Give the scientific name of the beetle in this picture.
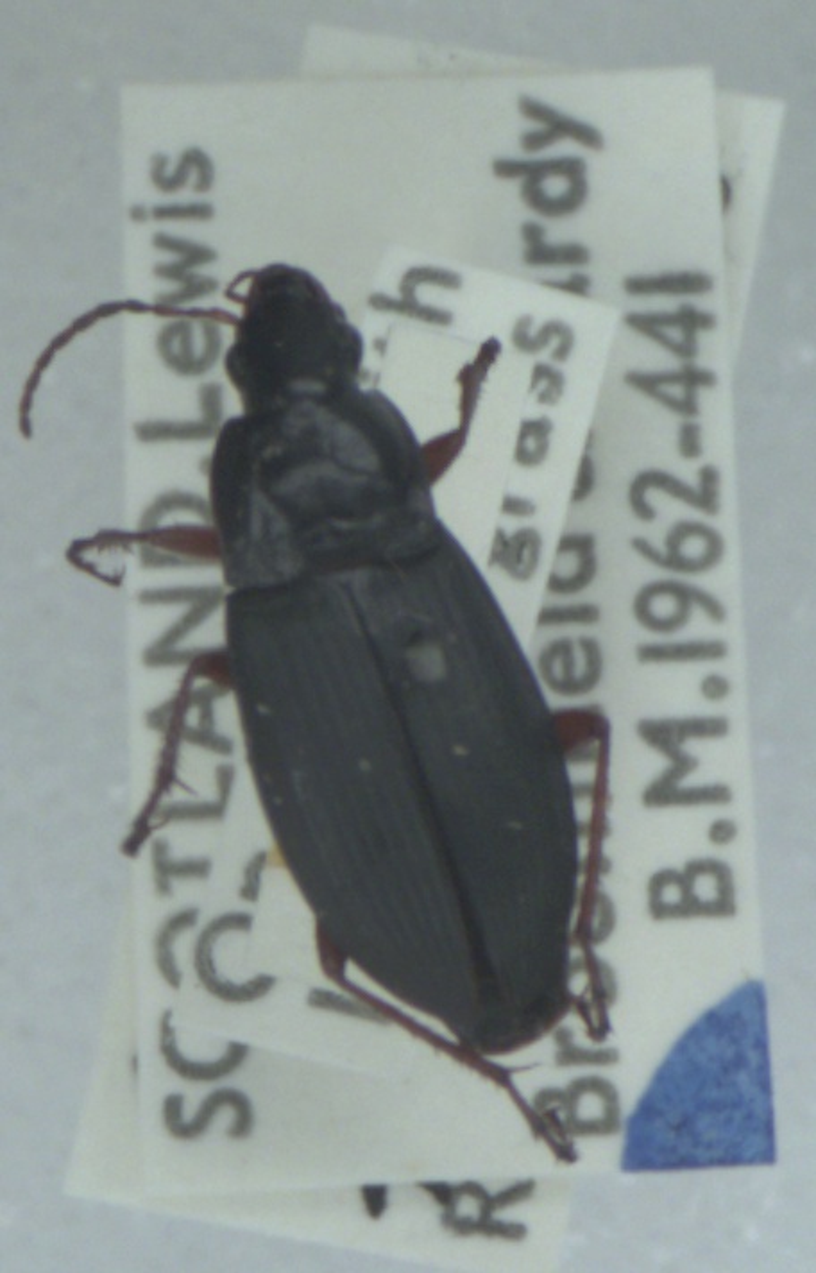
Calathus fuscipes
